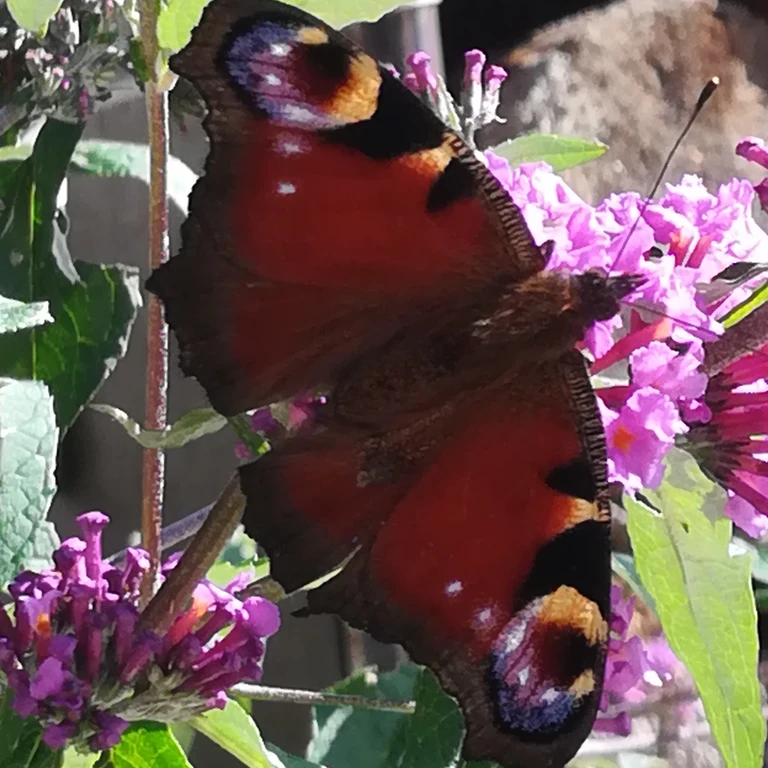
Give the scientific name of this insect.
Aglais io
